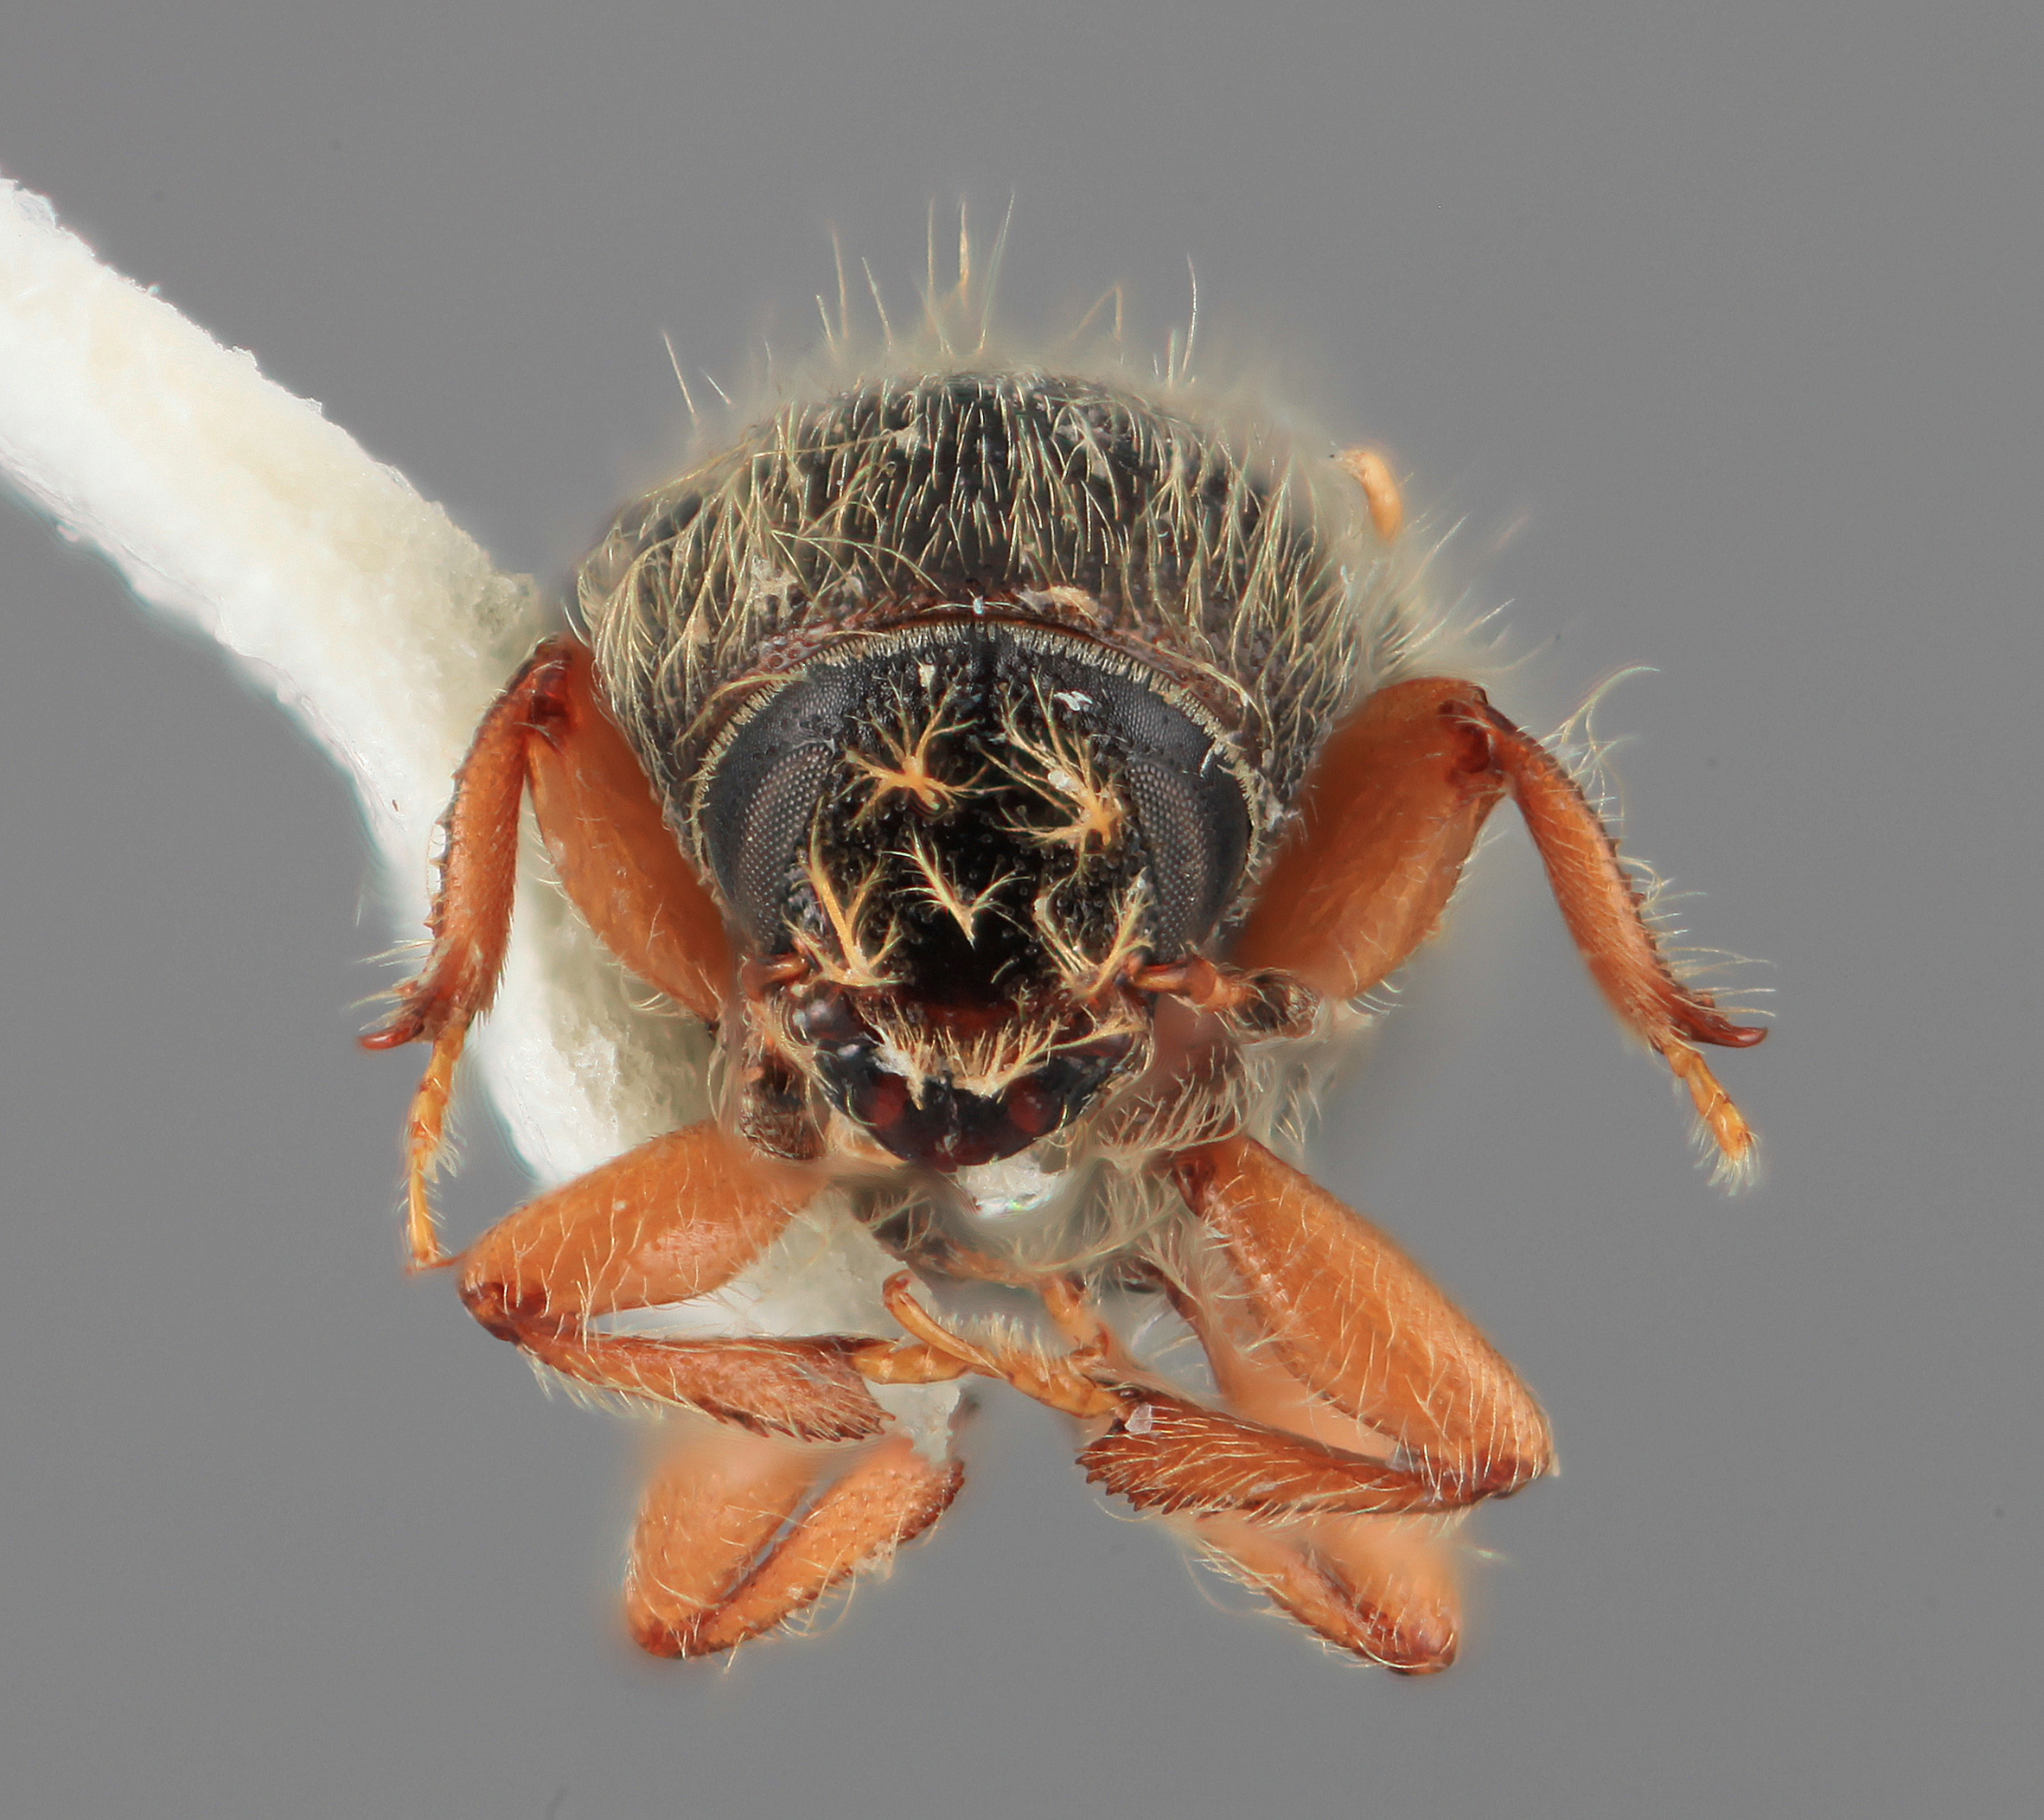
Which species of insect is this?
Scolytodes varius
